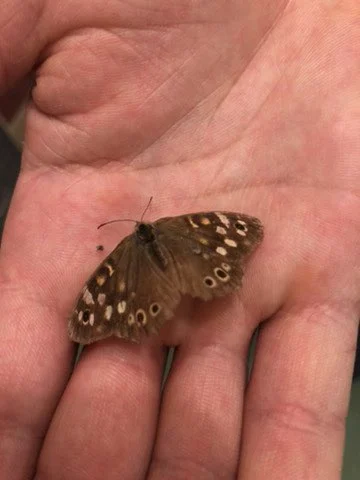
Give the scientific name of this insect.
Pararge aegeria
